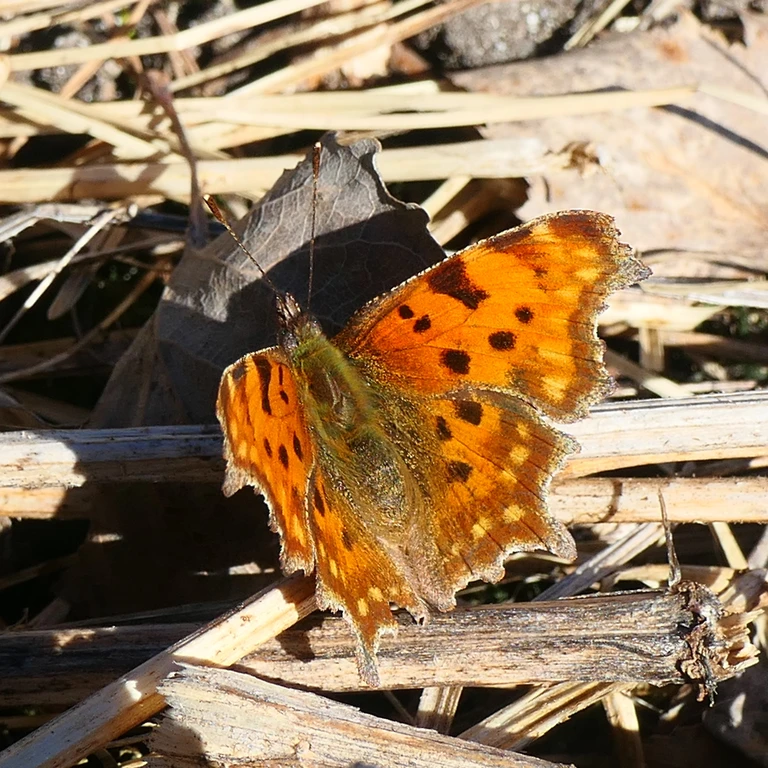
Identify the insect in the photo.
Polygonia c-album
